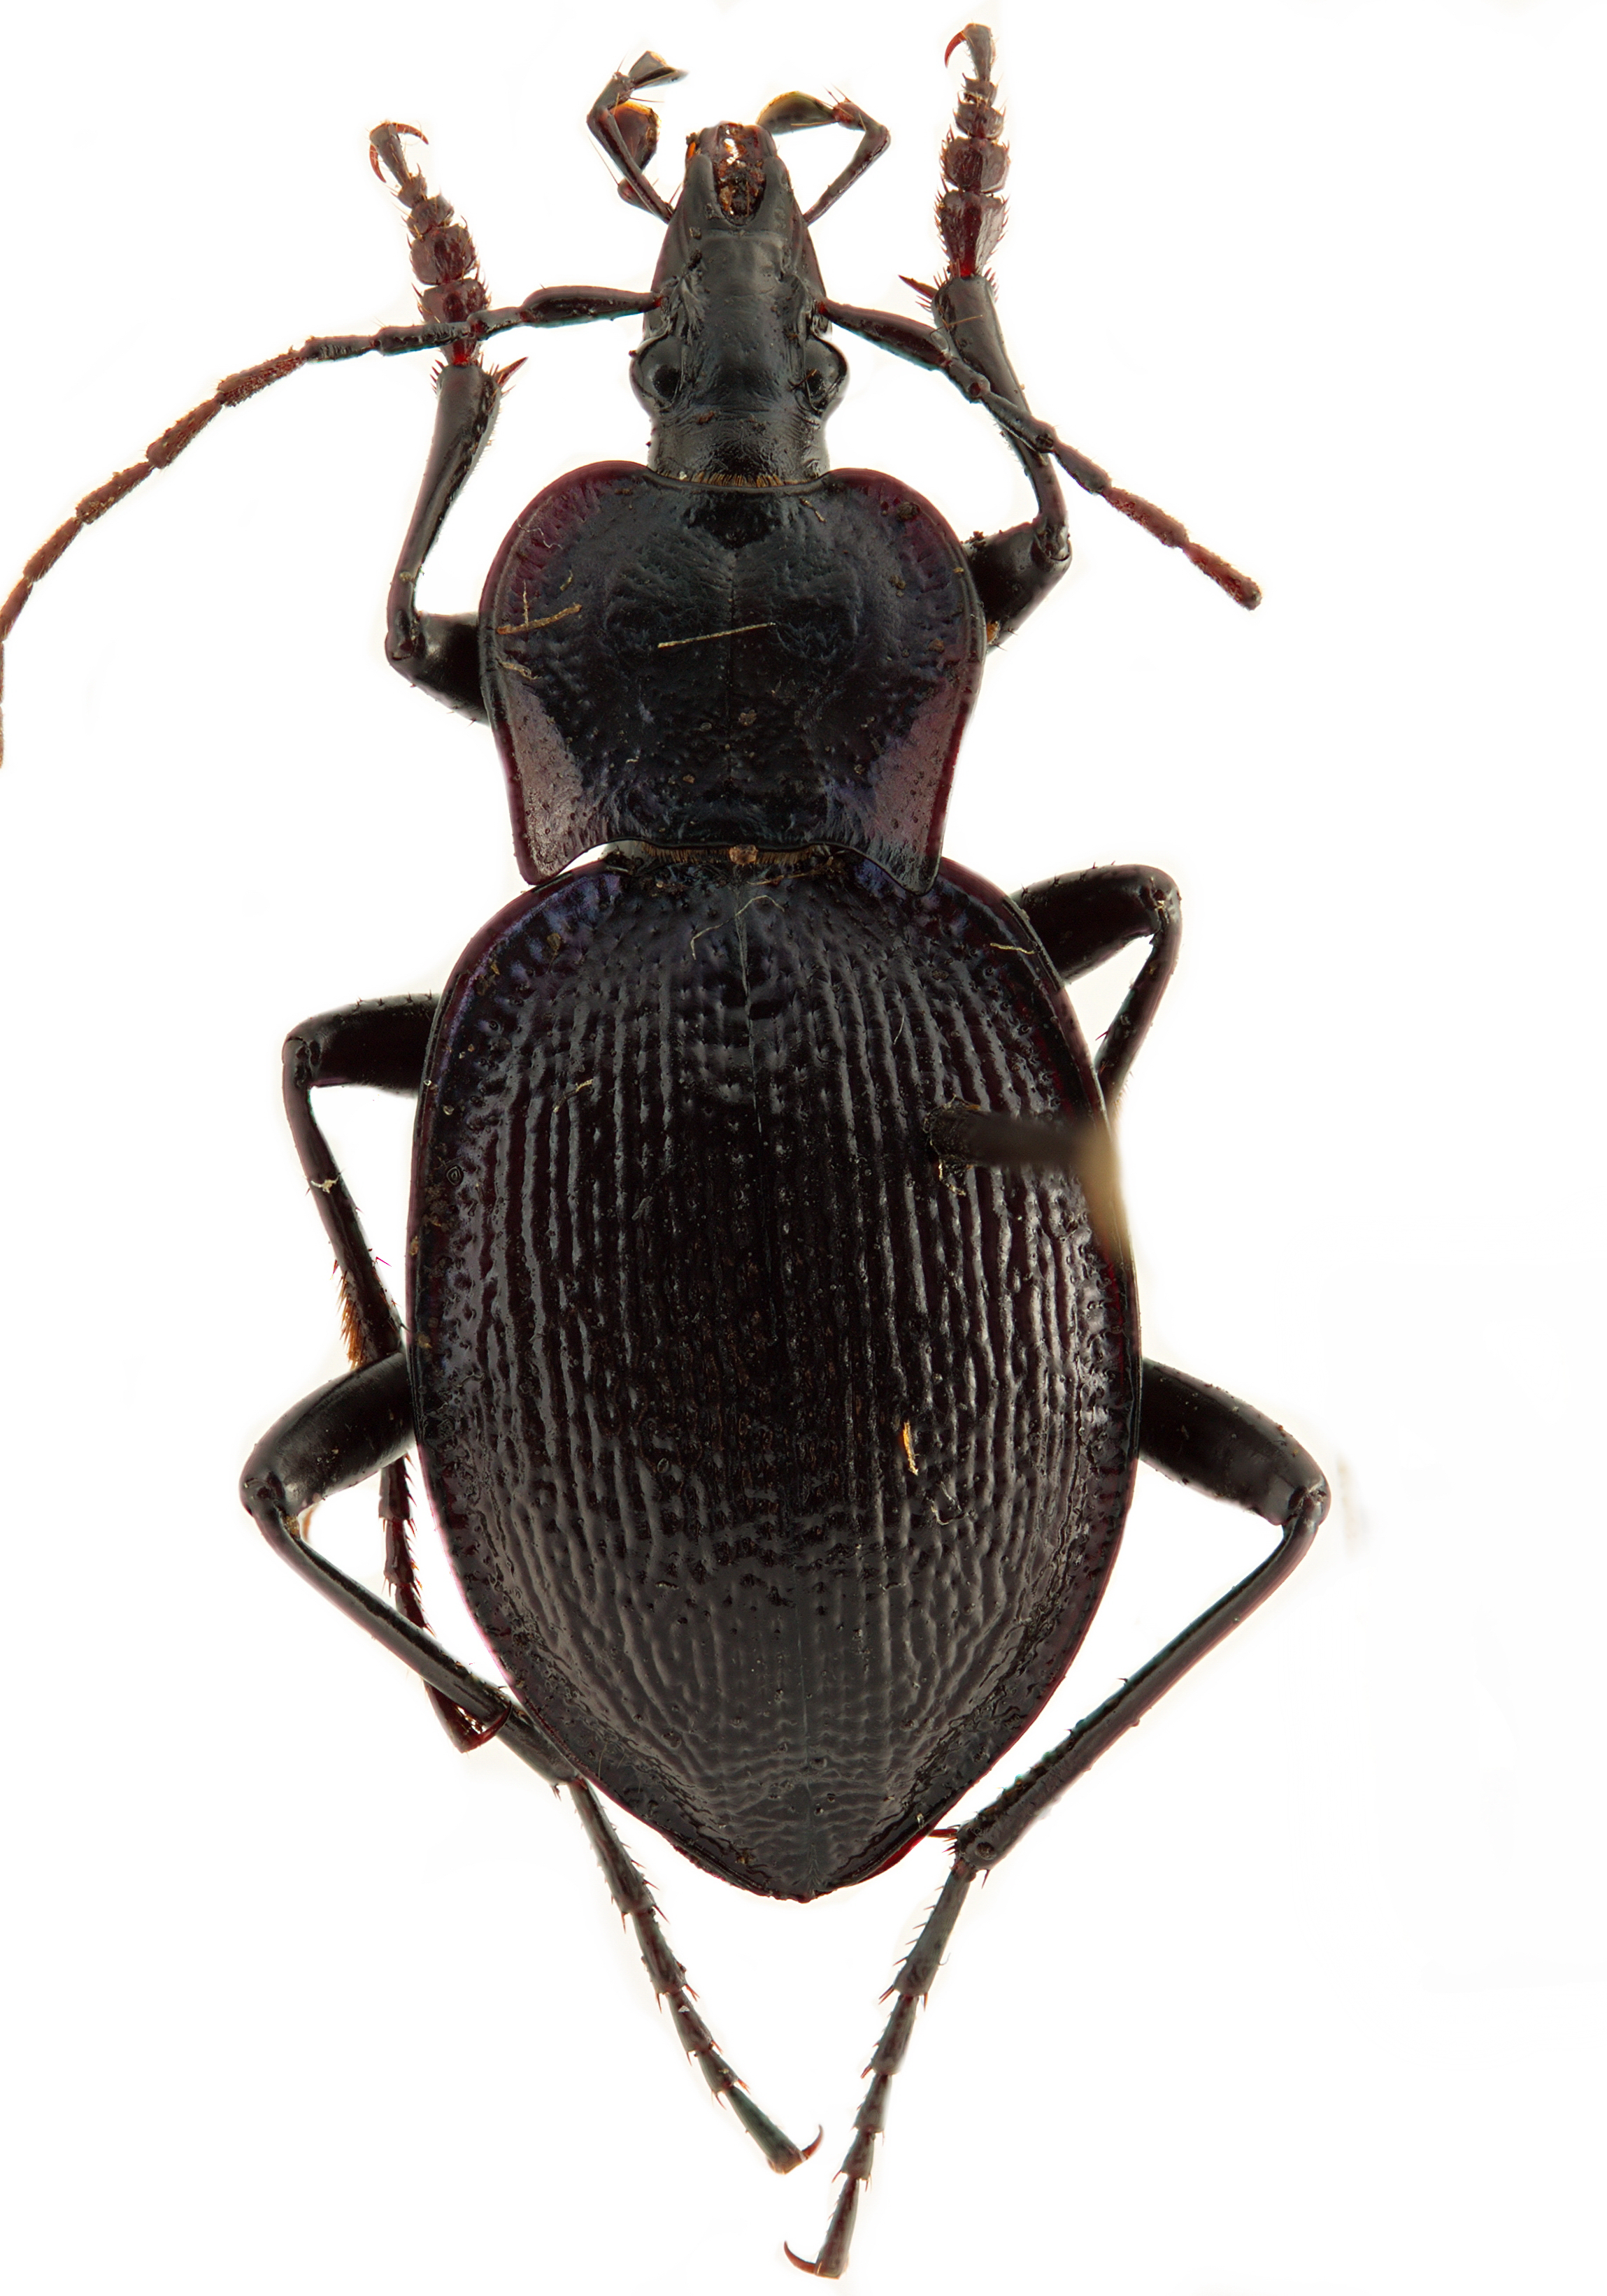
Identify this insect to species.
Scaphinotus catalinae
